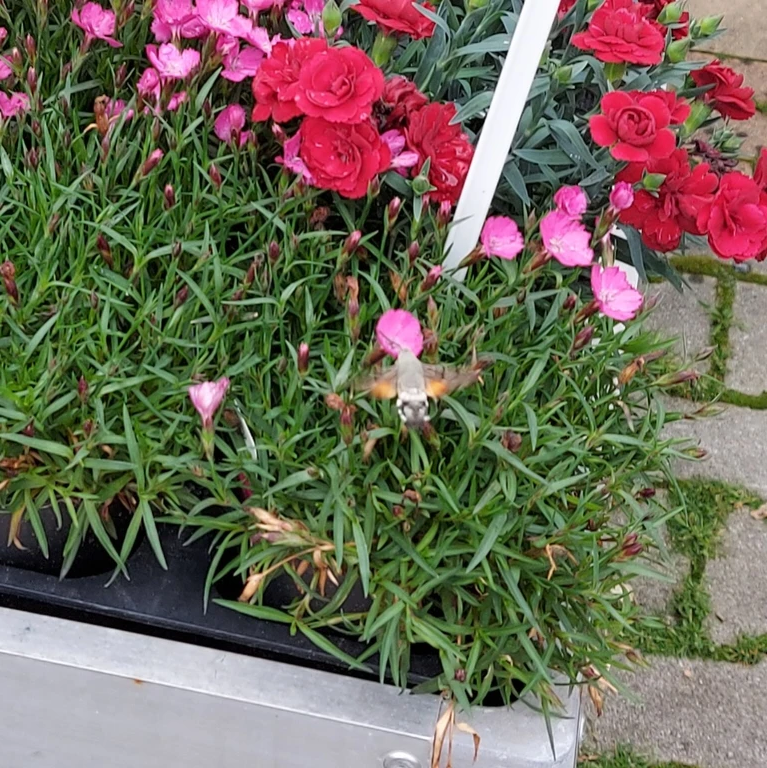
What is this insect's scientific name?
Macroglossum stellatarum
